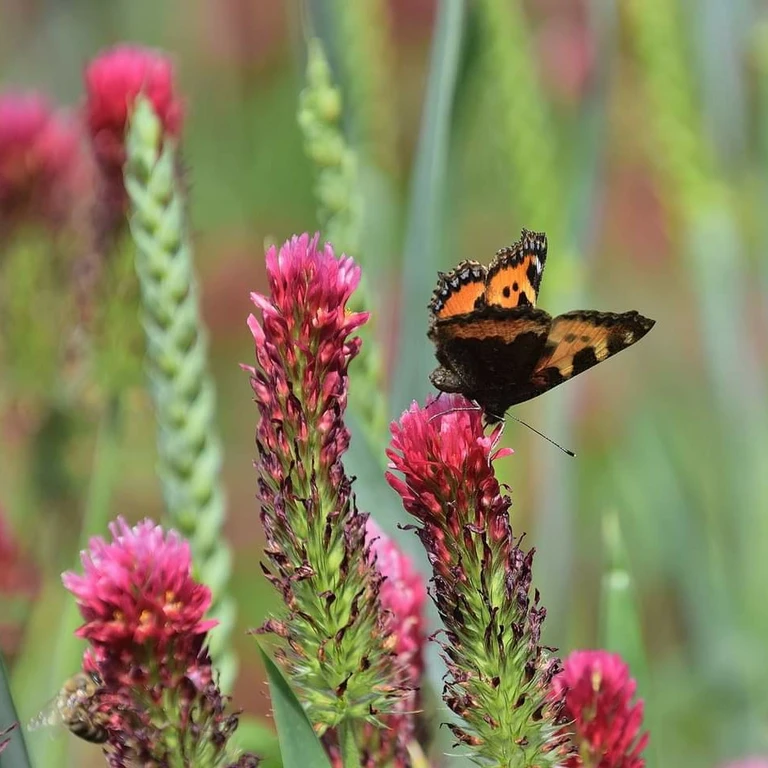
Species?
Aglais urticae
